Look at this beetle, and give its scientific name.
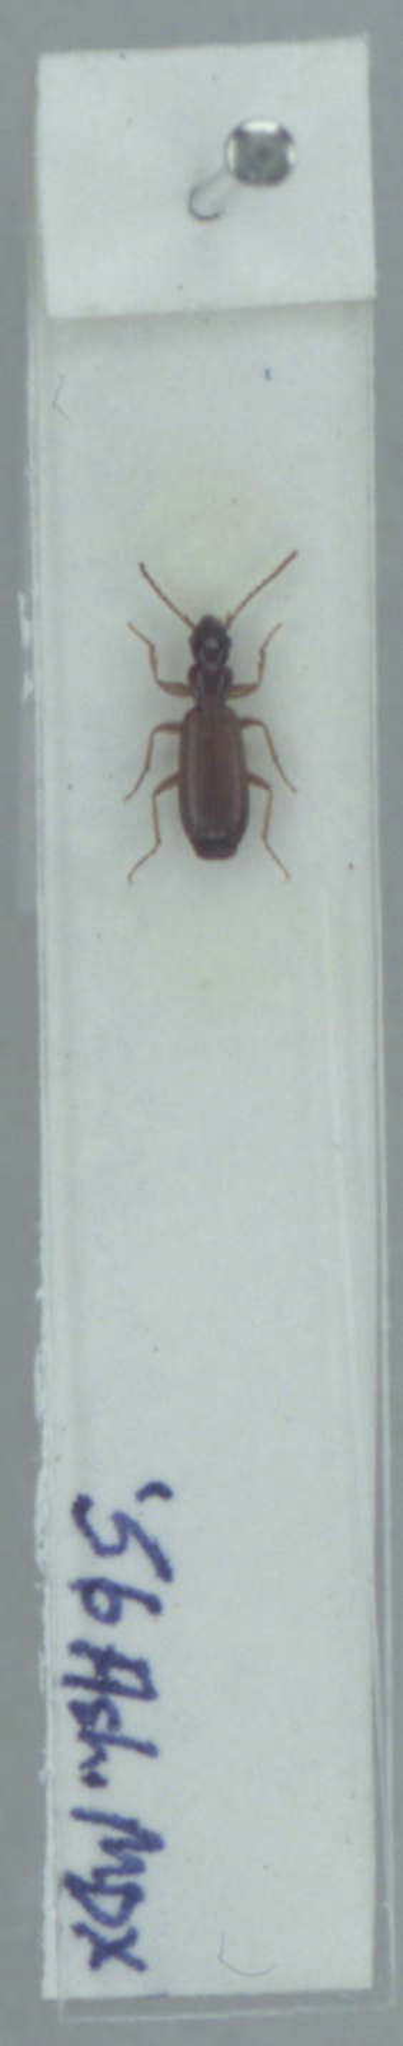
Paradromius linearis
